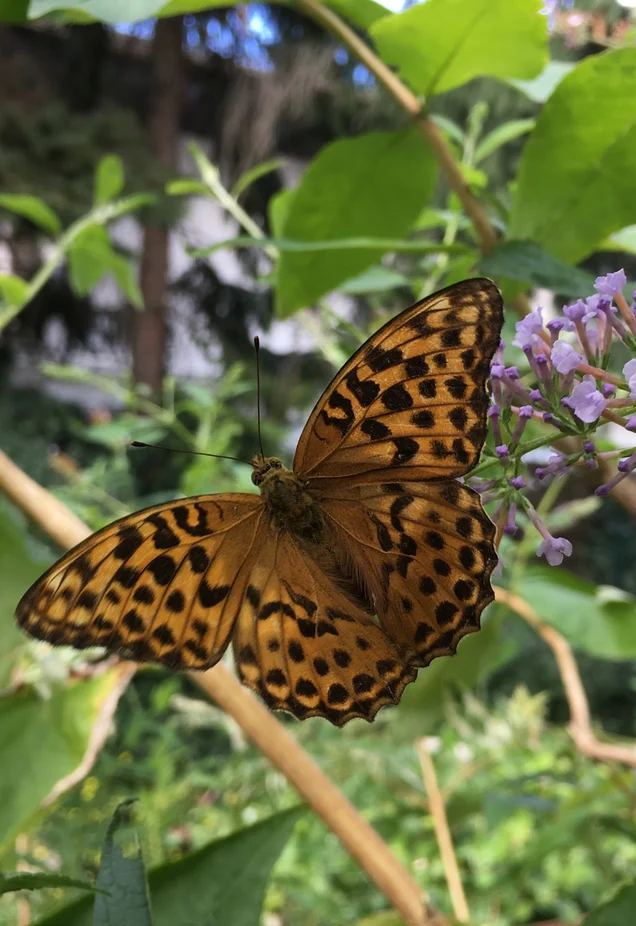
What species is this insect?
Argynnis paphia
